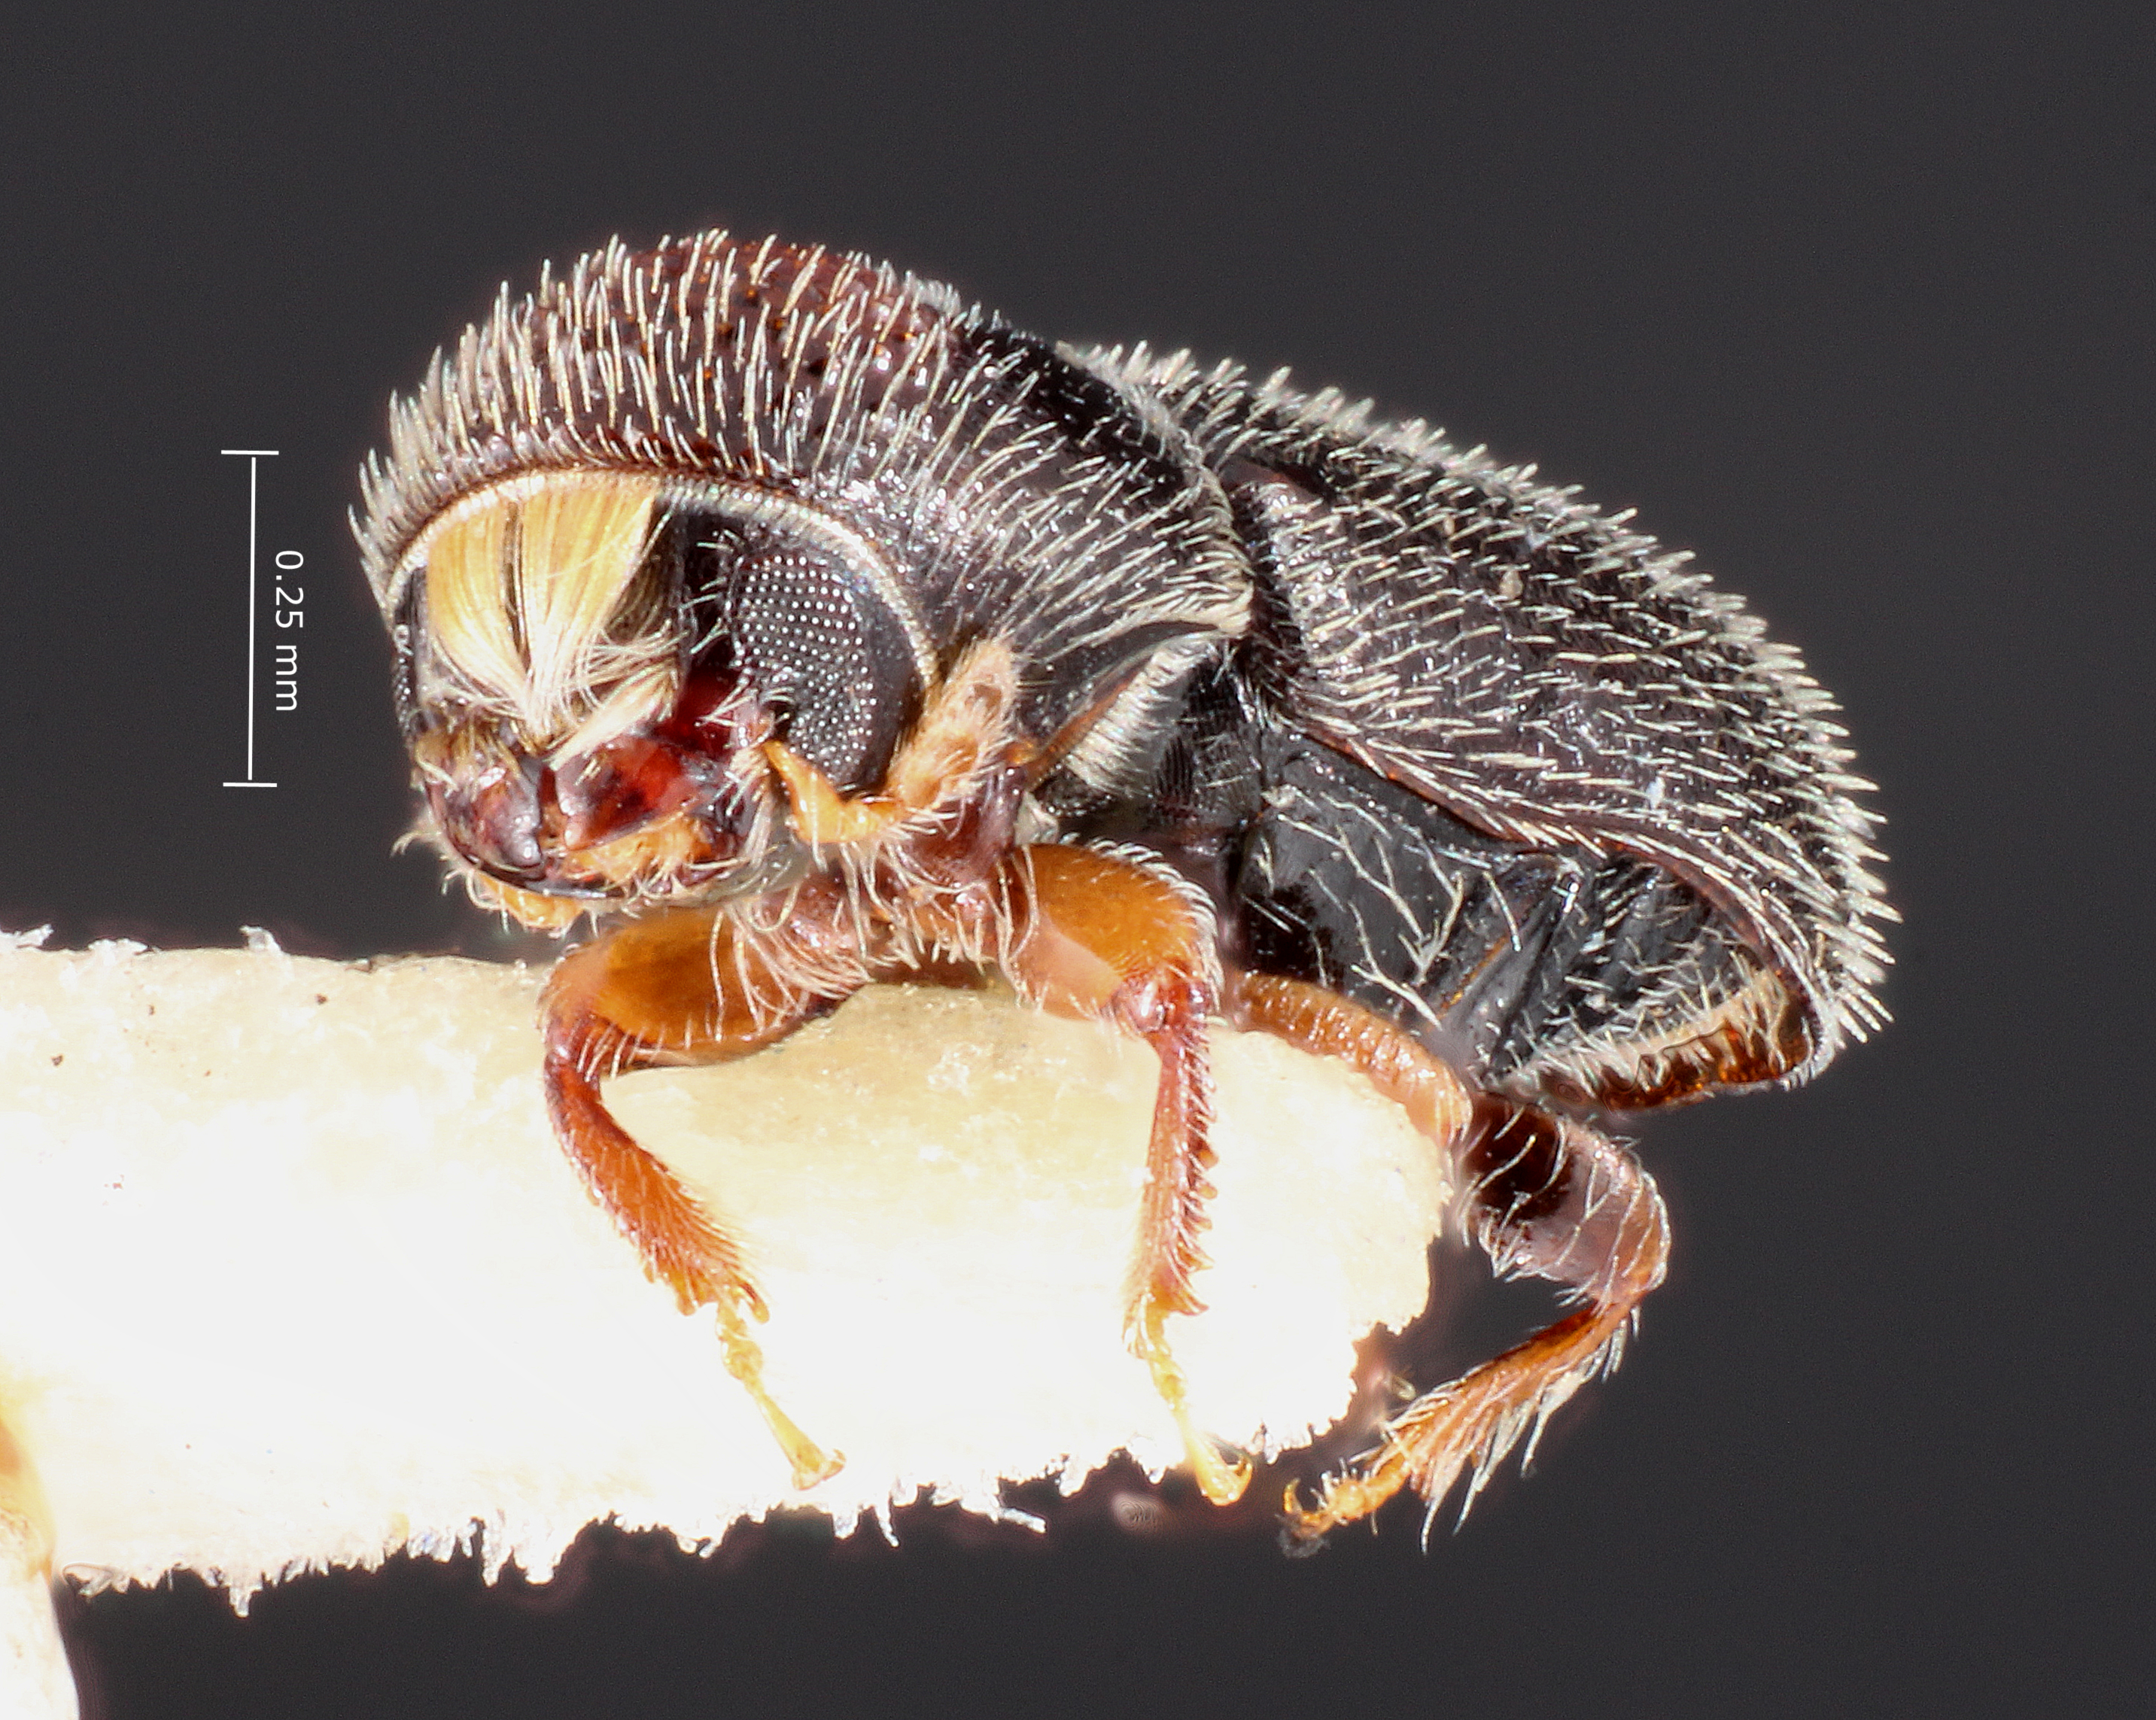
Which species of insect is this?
Pseudopityophthorus gracilus
